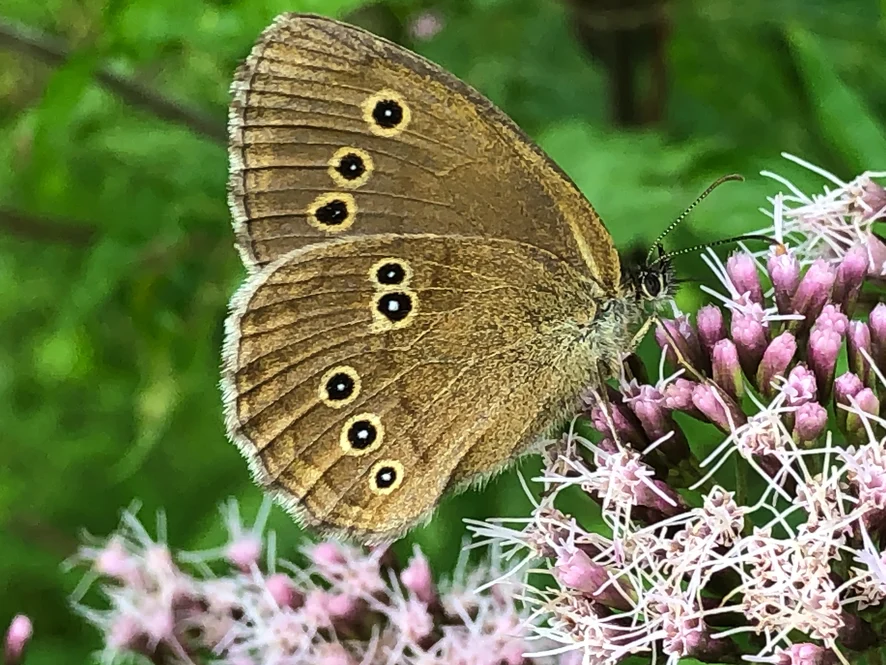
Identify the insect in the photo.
Aphantopus hyperantus
